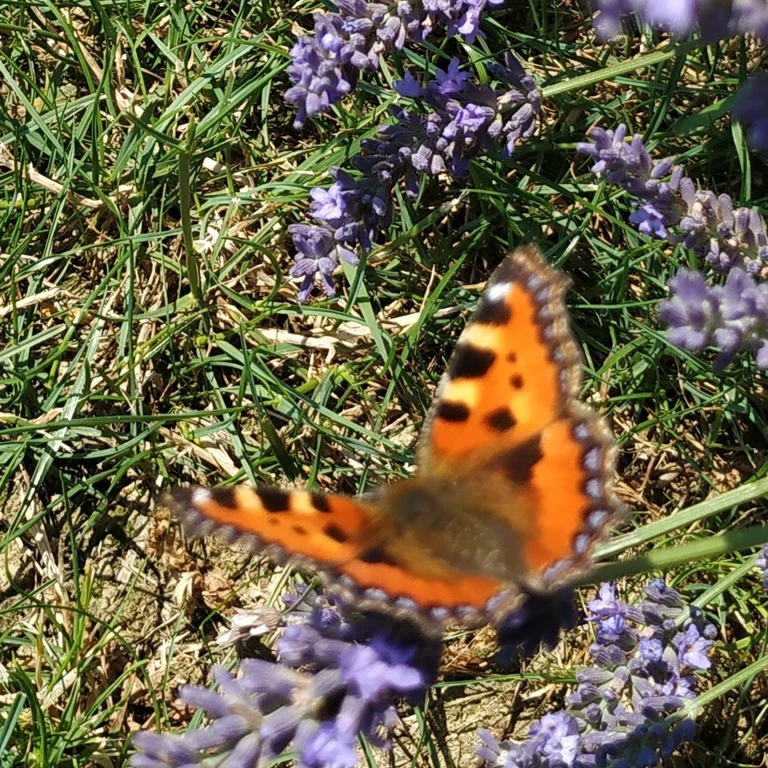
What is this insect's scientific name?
Aglais urticae
